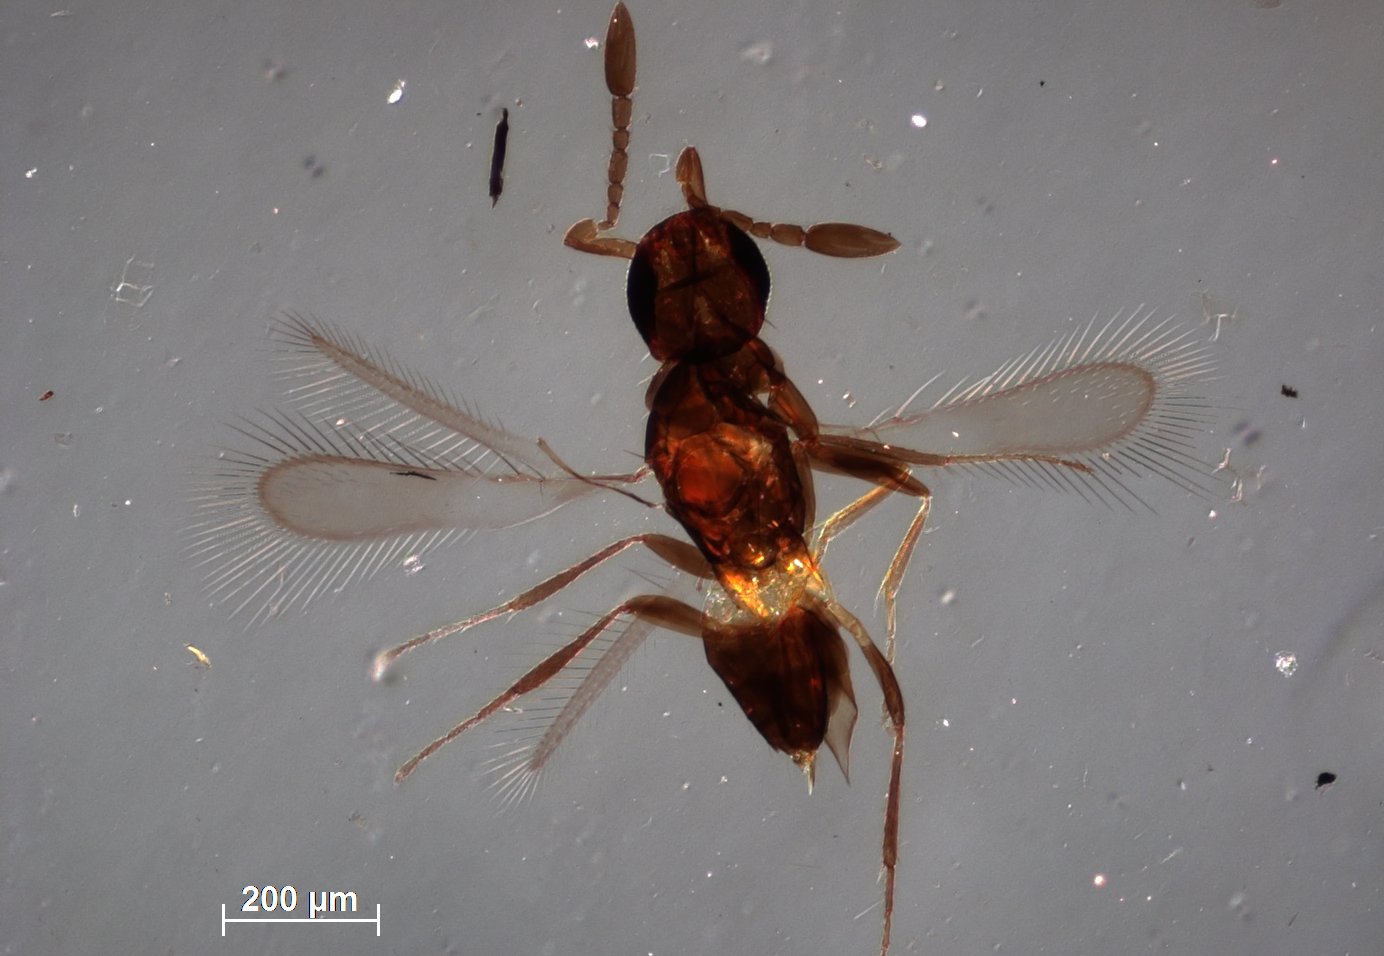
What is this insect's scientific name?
Erythmelus nanus
